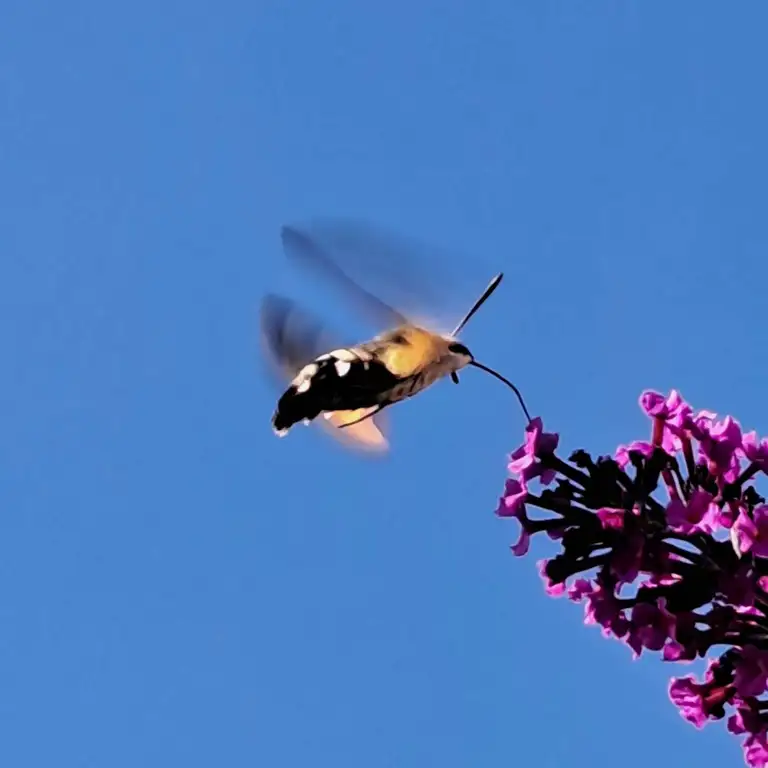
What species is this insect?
Macroglossum stellatarum
